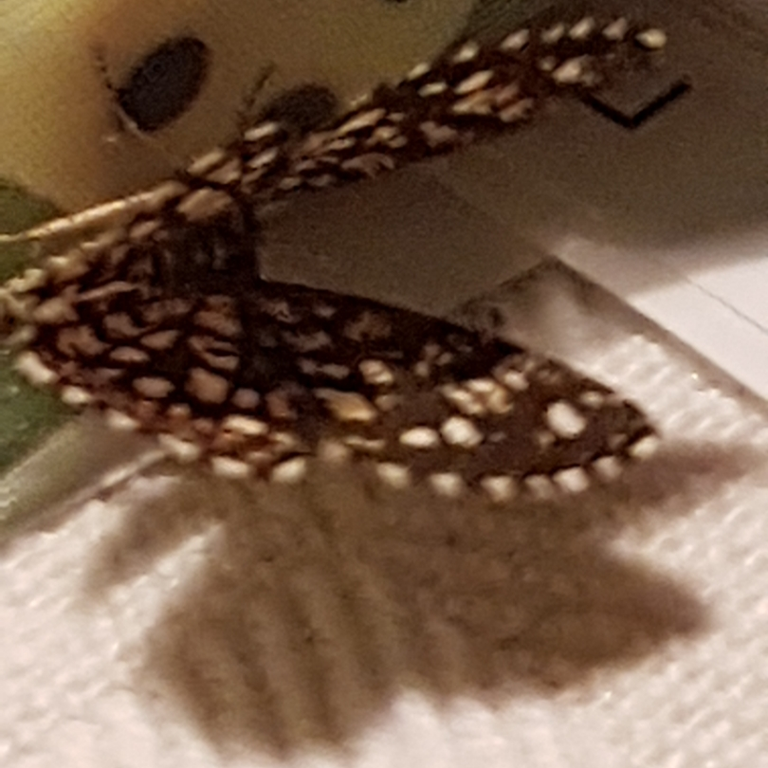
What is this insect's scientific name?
Chiasmia clathrata
